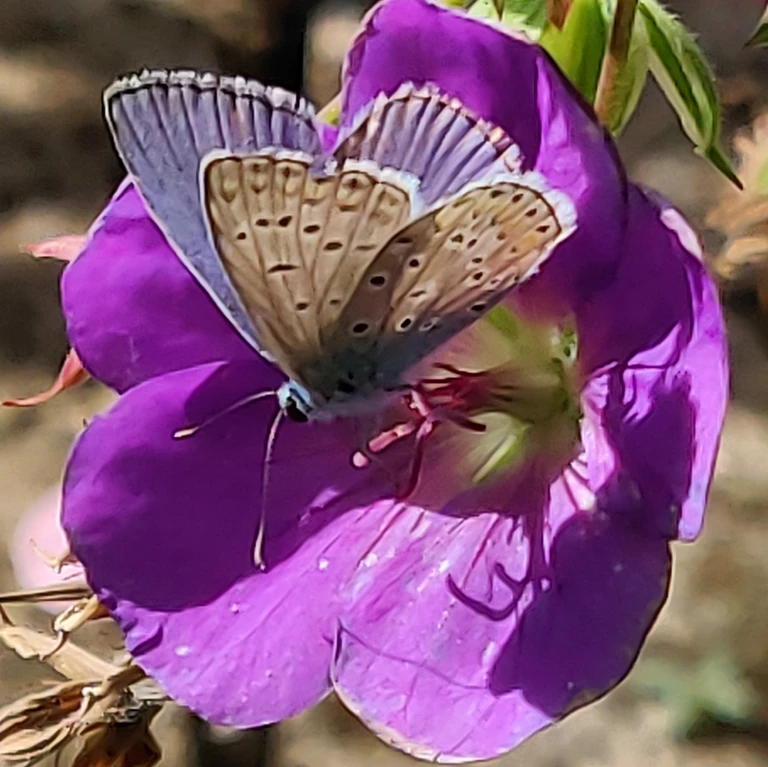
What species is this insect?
Polyommatus icarus
